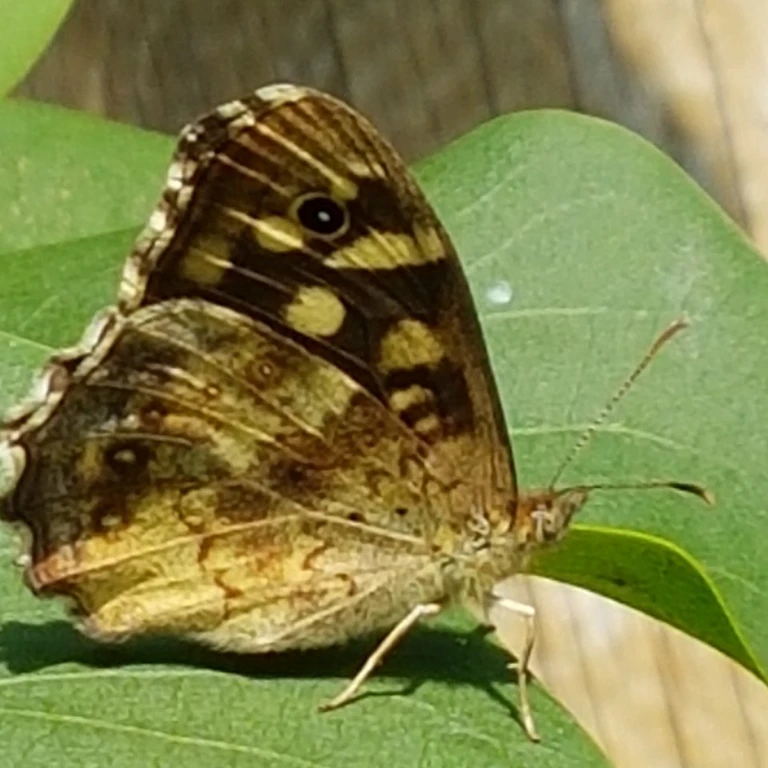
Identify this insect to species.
Pararge aegeria
